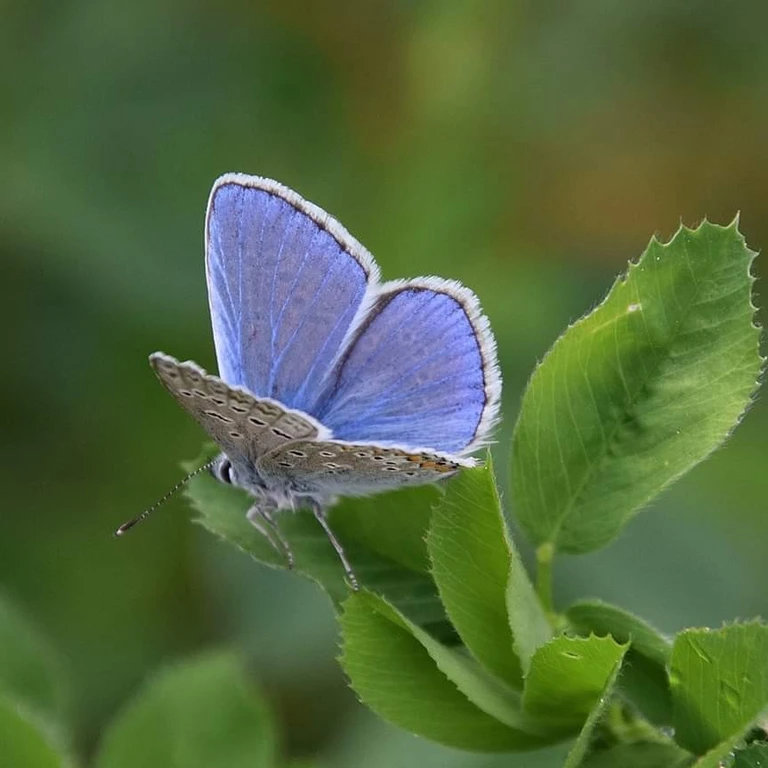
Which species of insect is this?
Polyommatus icarus
